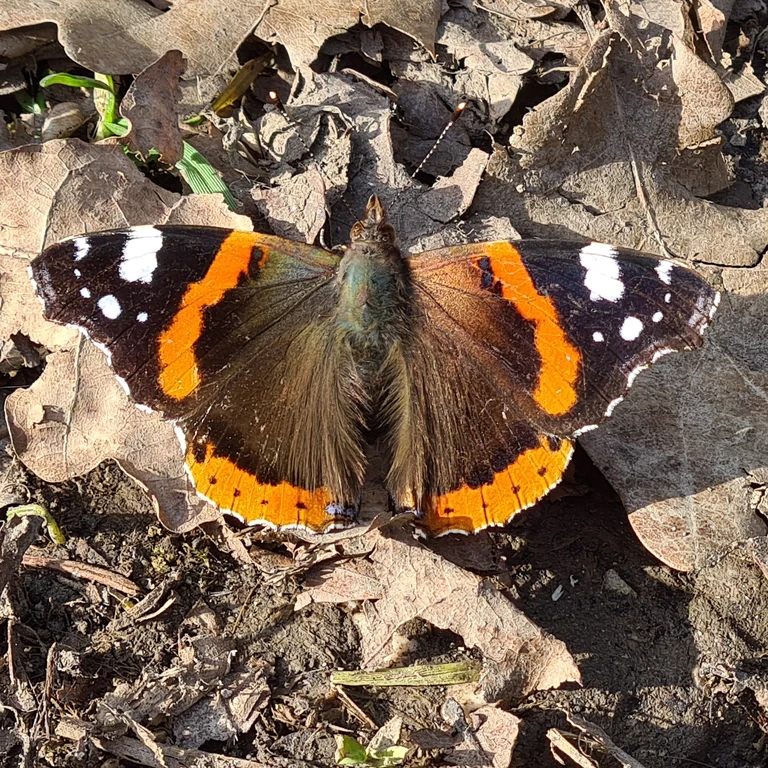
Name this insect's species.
Vanessa atalanta
